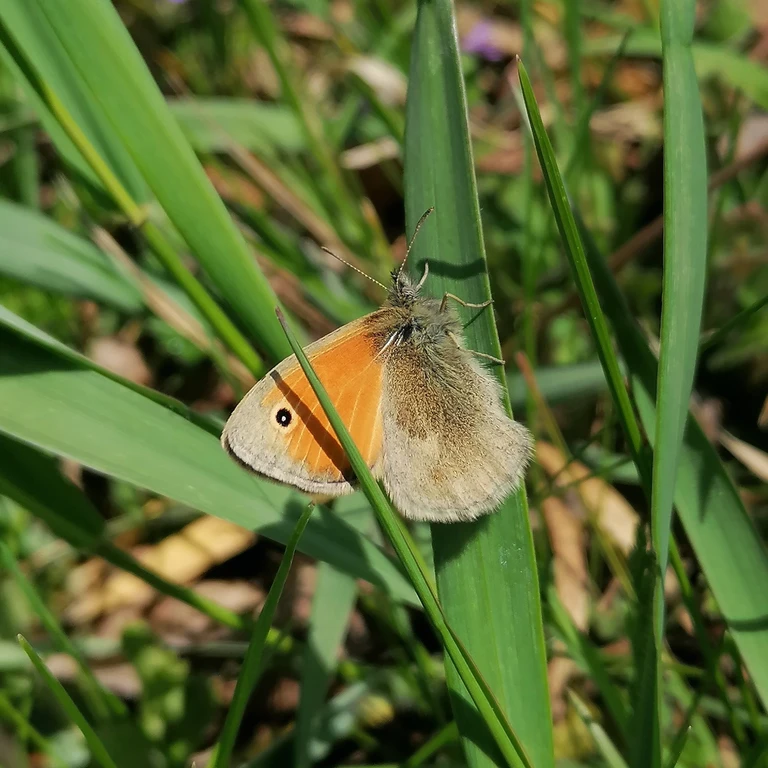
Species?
Coenonympha pamphilus
